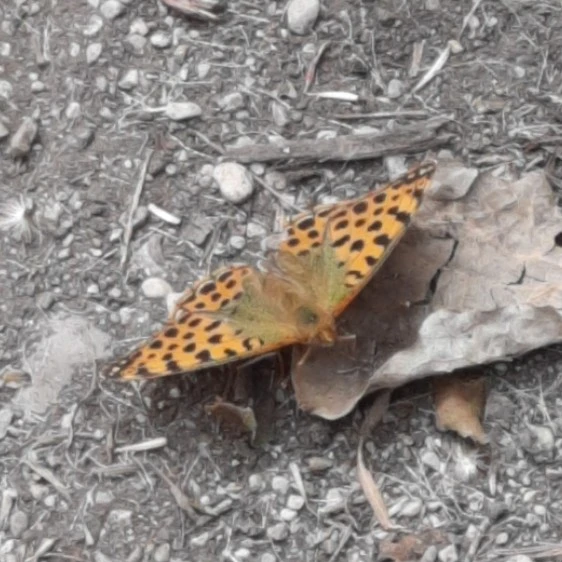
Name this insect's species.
Issoria lathonia
